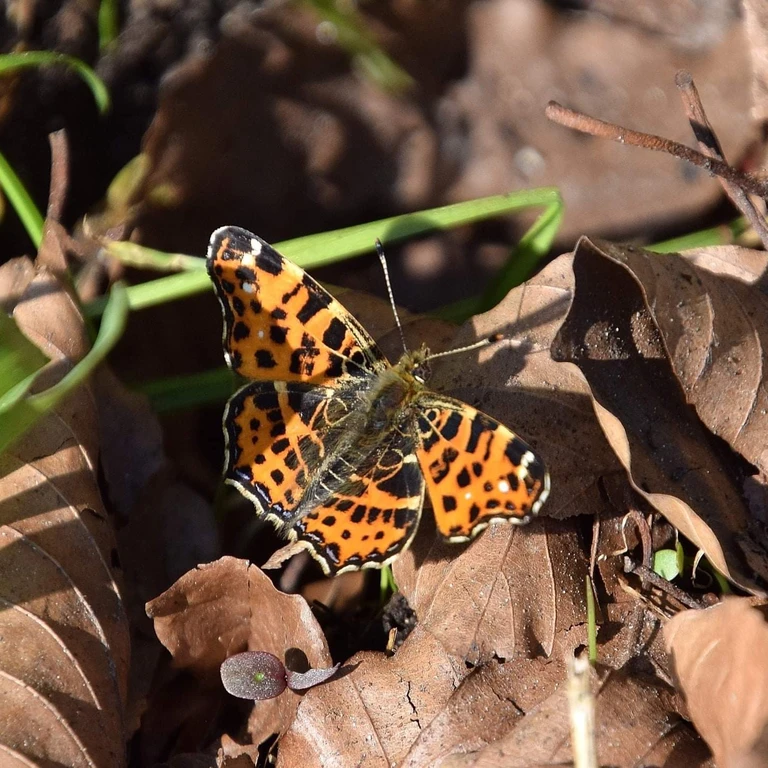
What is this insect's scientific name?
Araschnia levana
